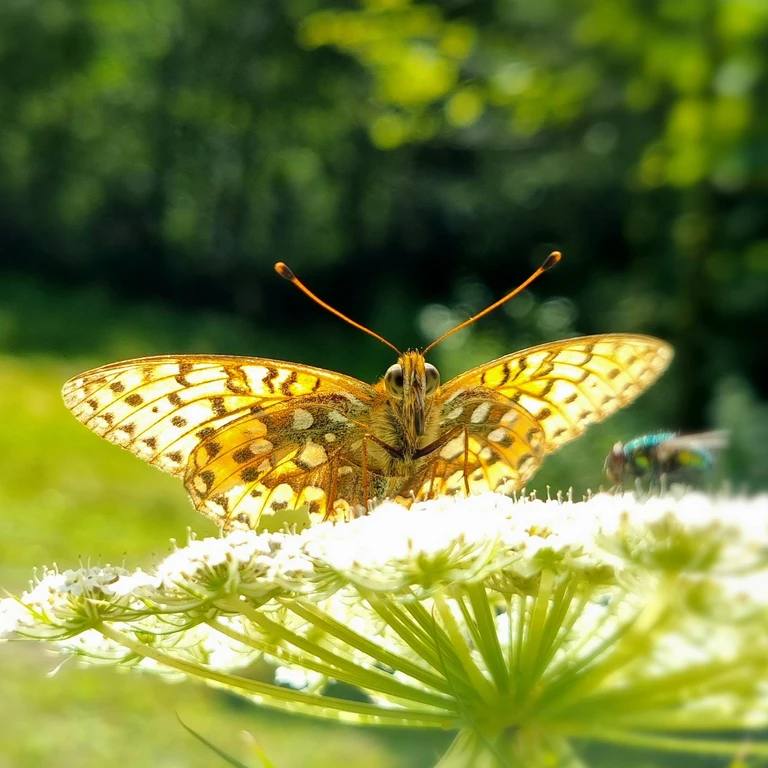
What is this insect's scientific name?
Speyeria aglaja
